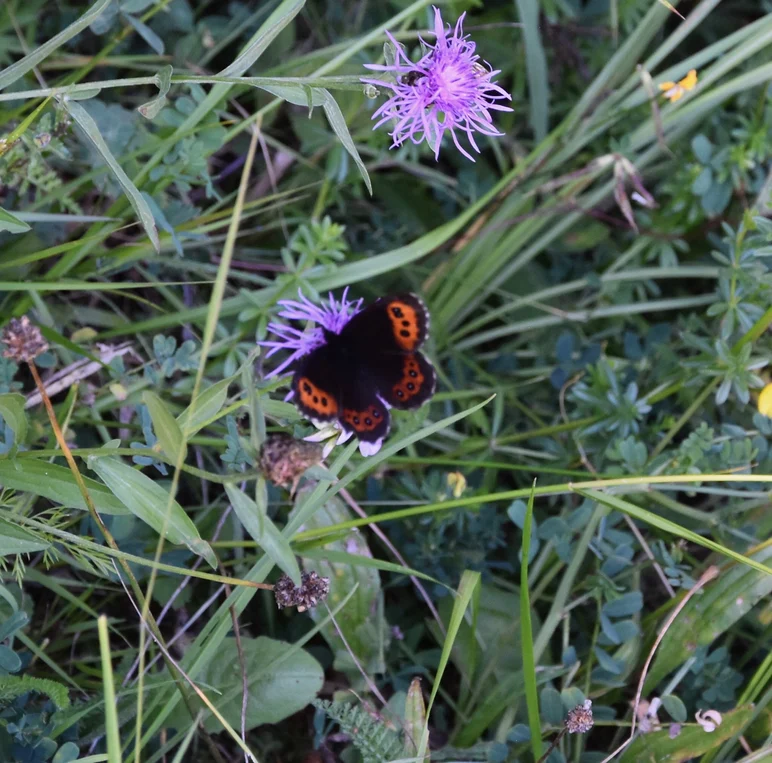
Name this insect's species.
Erebia ligea
